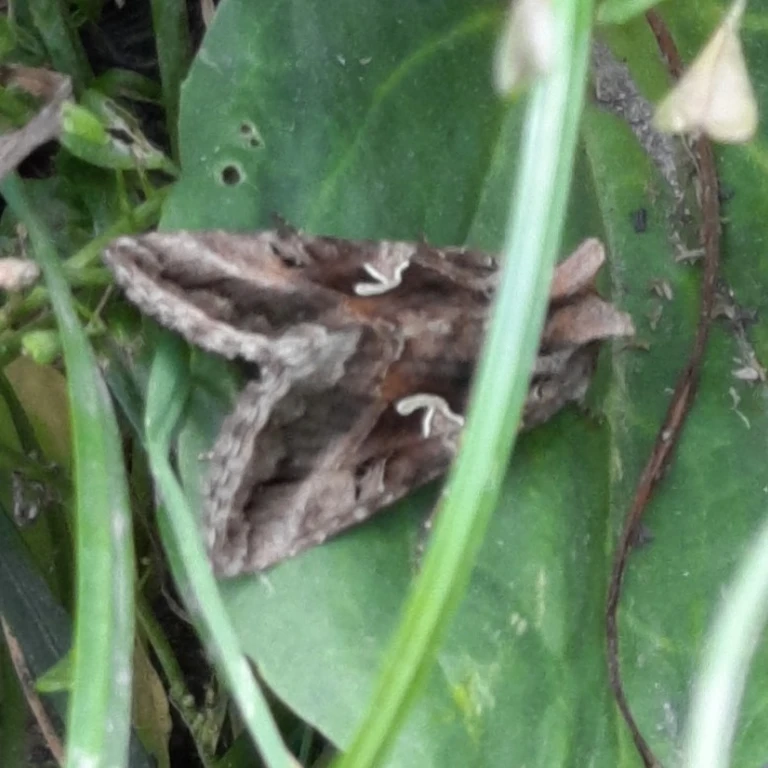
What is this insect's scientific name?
Autographa gamma
